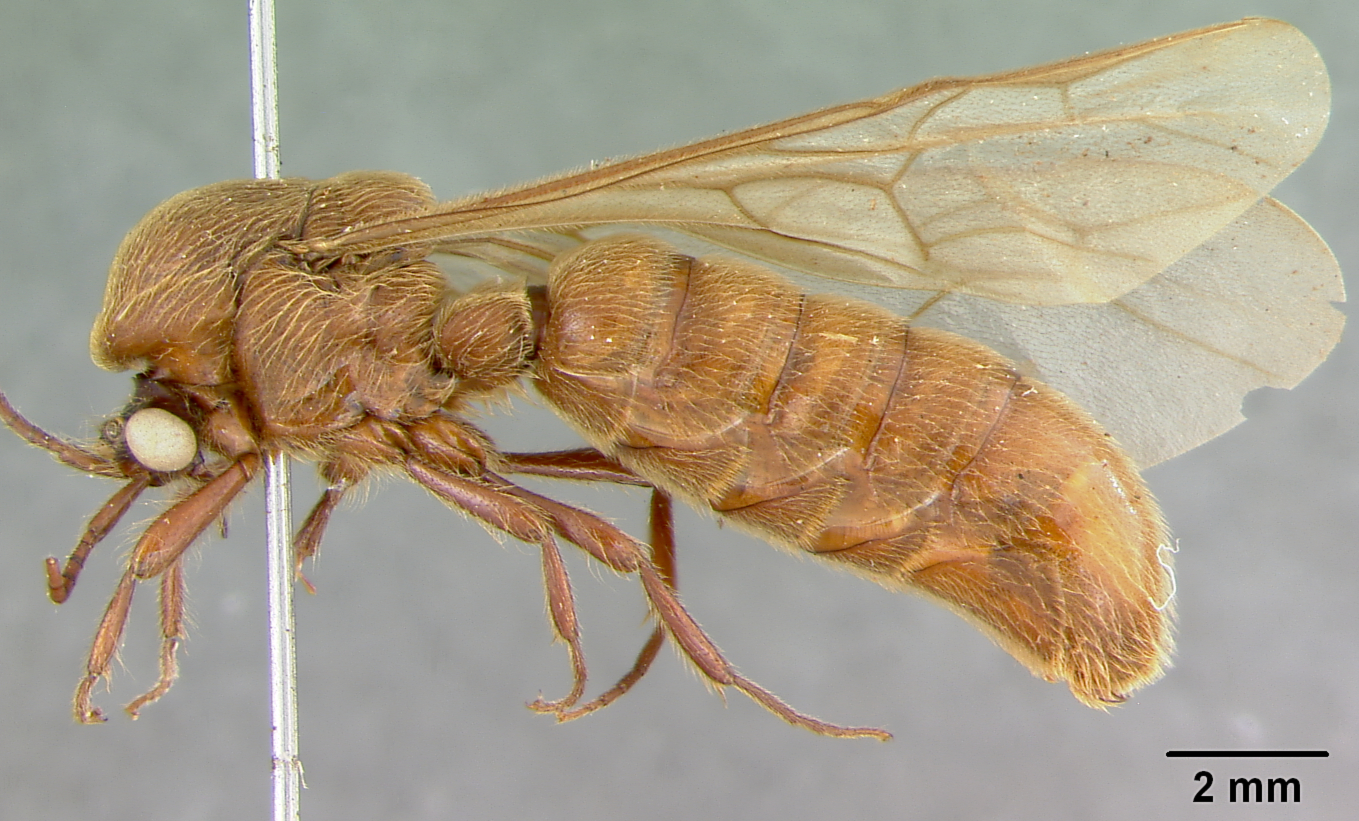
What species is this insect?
Neivamyrmex longiscapus
